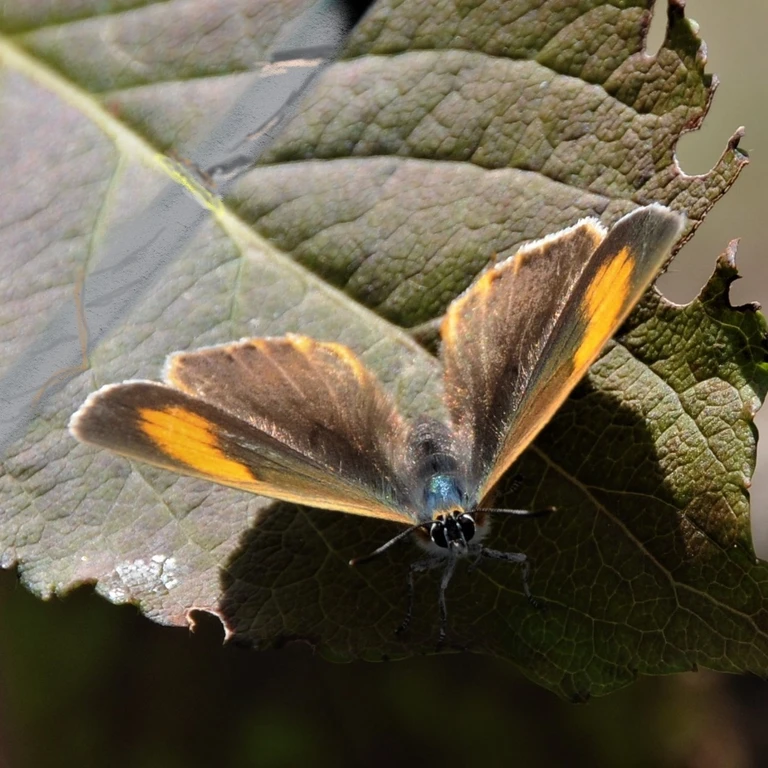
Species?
Thecla betulae
